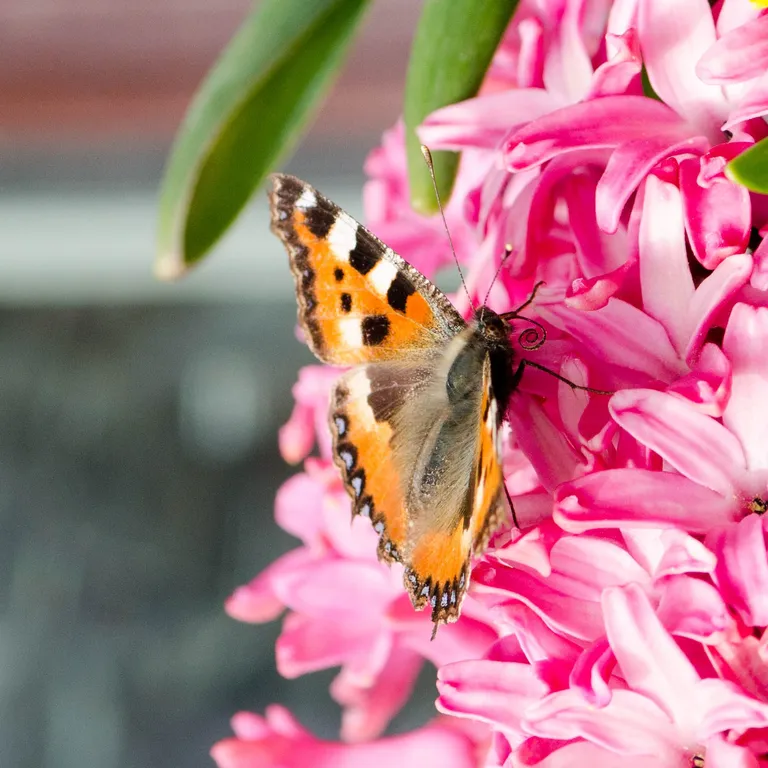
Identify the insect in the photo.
Aglais urticae
